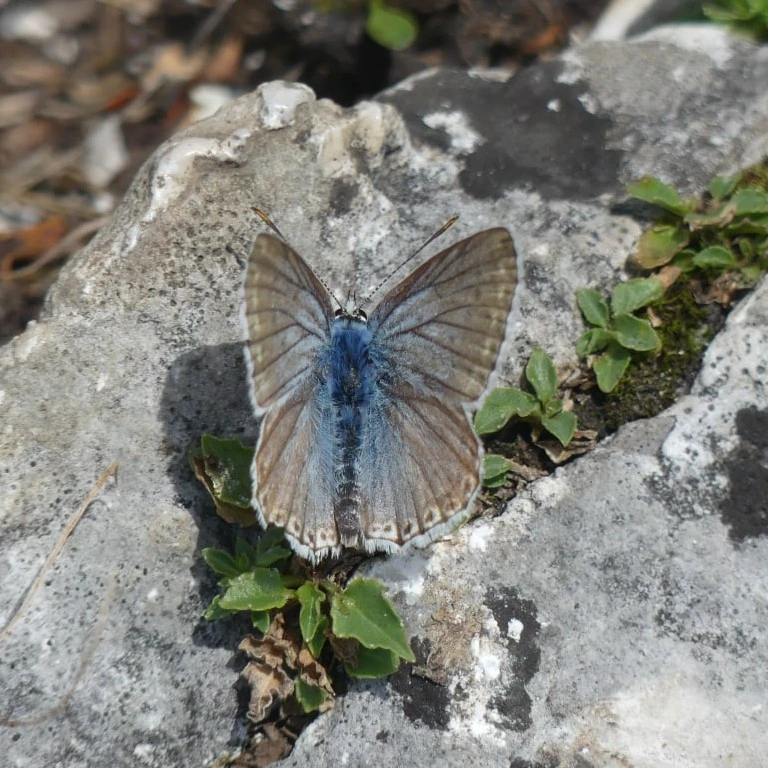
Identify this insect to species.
Lysandra coridon
